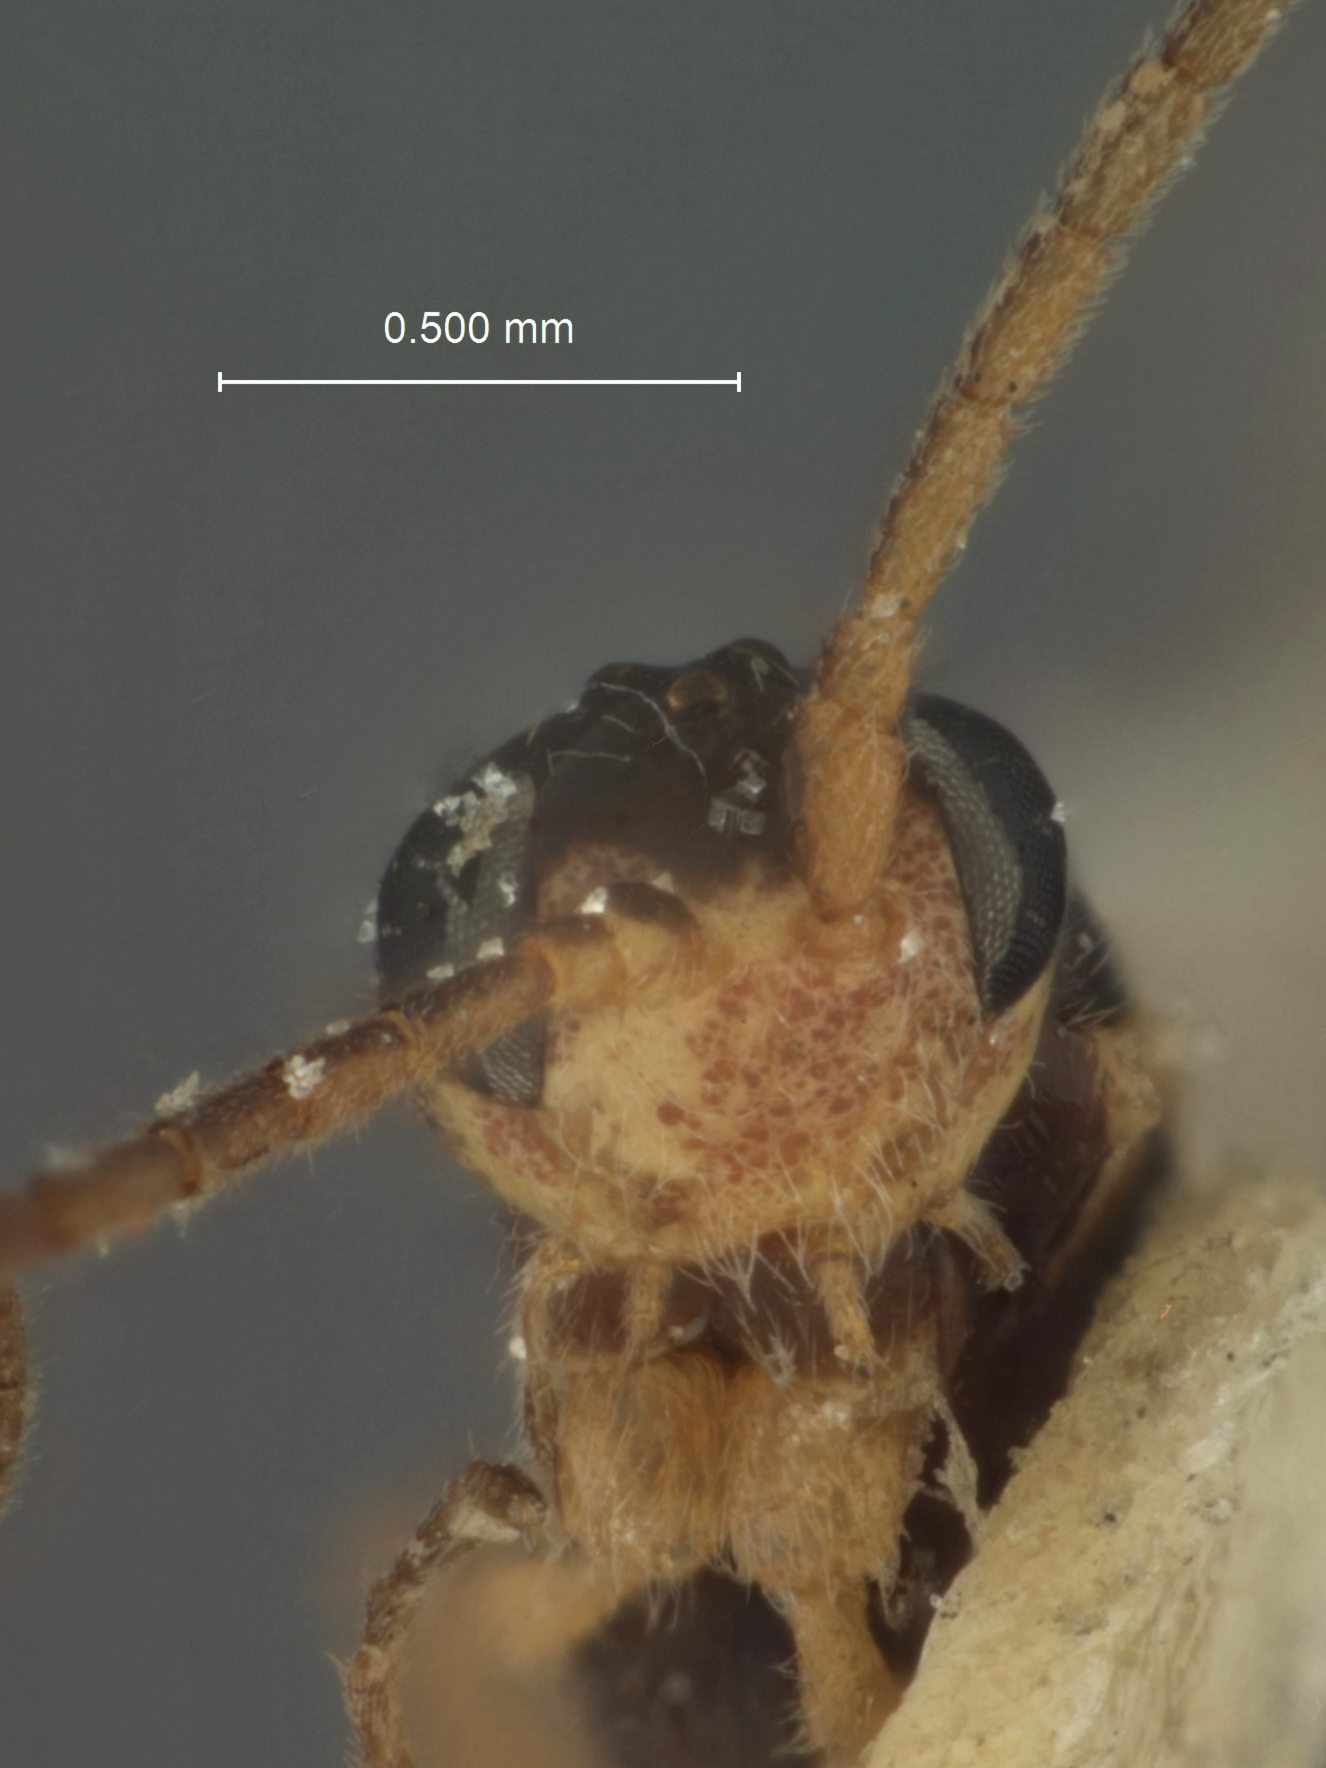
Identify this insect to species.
Orthocentrus leucopsis
